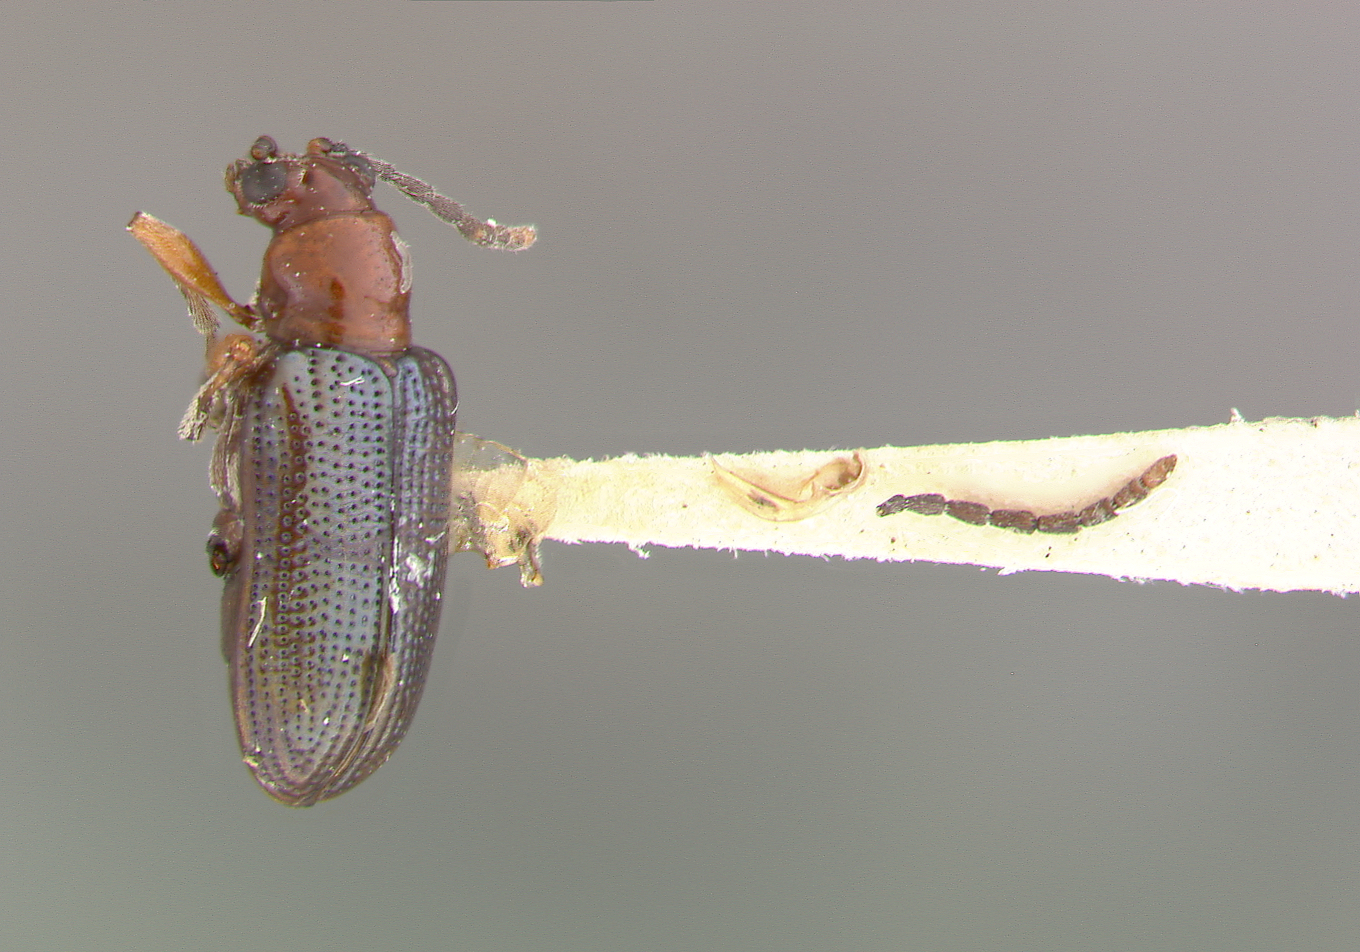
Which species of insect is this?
Oulema variabilis
